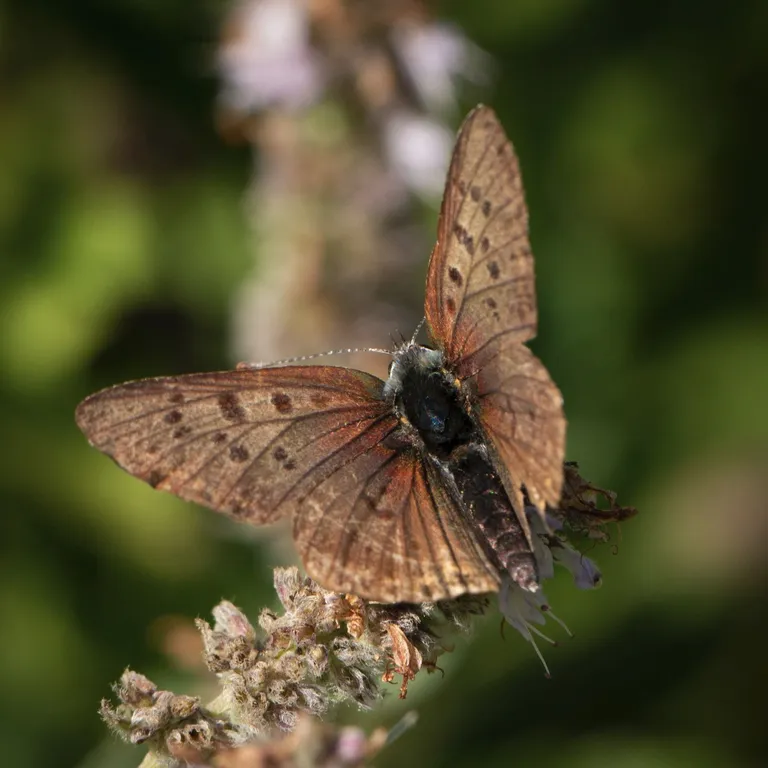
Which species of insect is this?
Lycaena tityrus (also Loweia tityrus)
